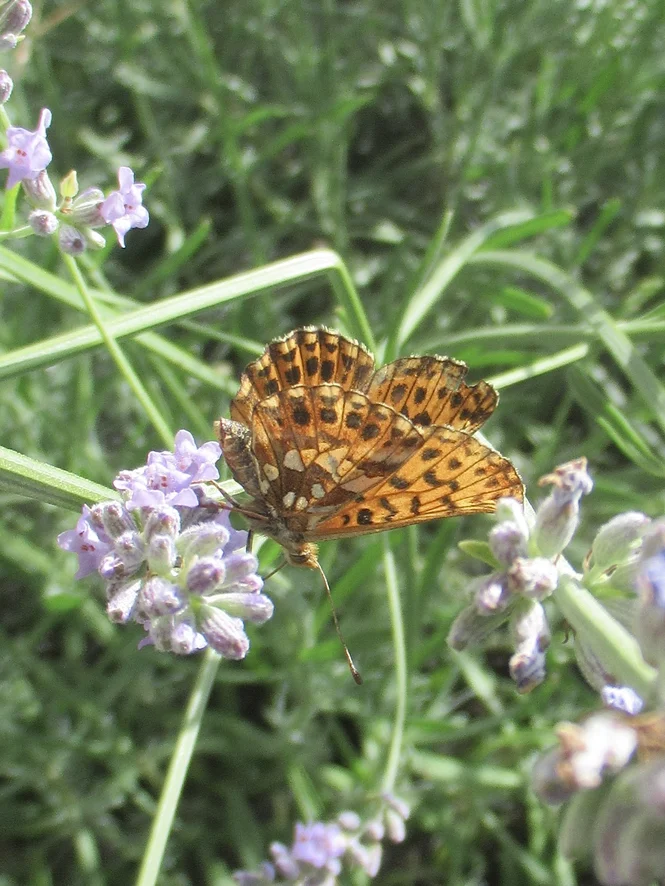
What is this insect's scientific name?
Boloria dia
